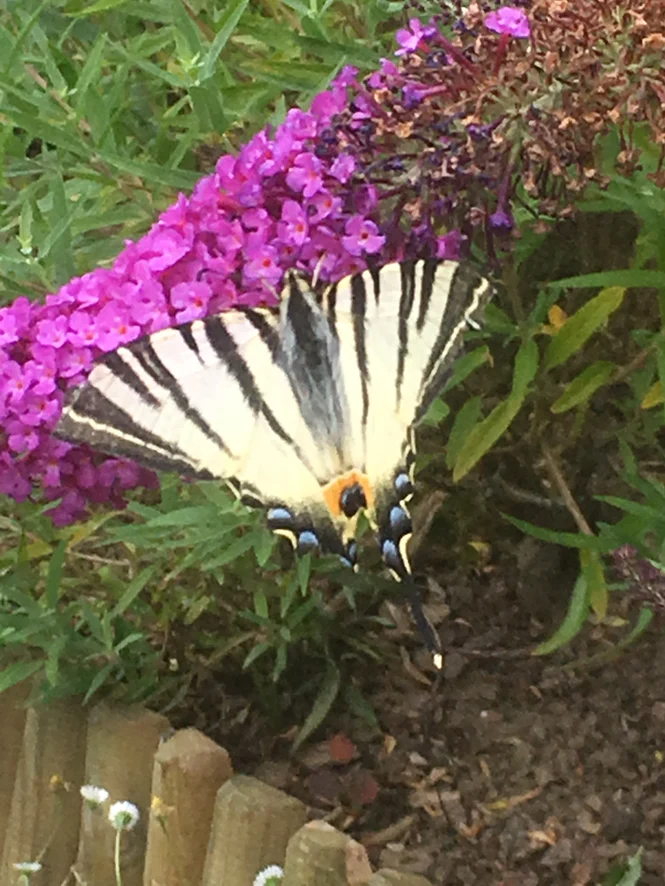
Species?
Iphiclides podalirius
